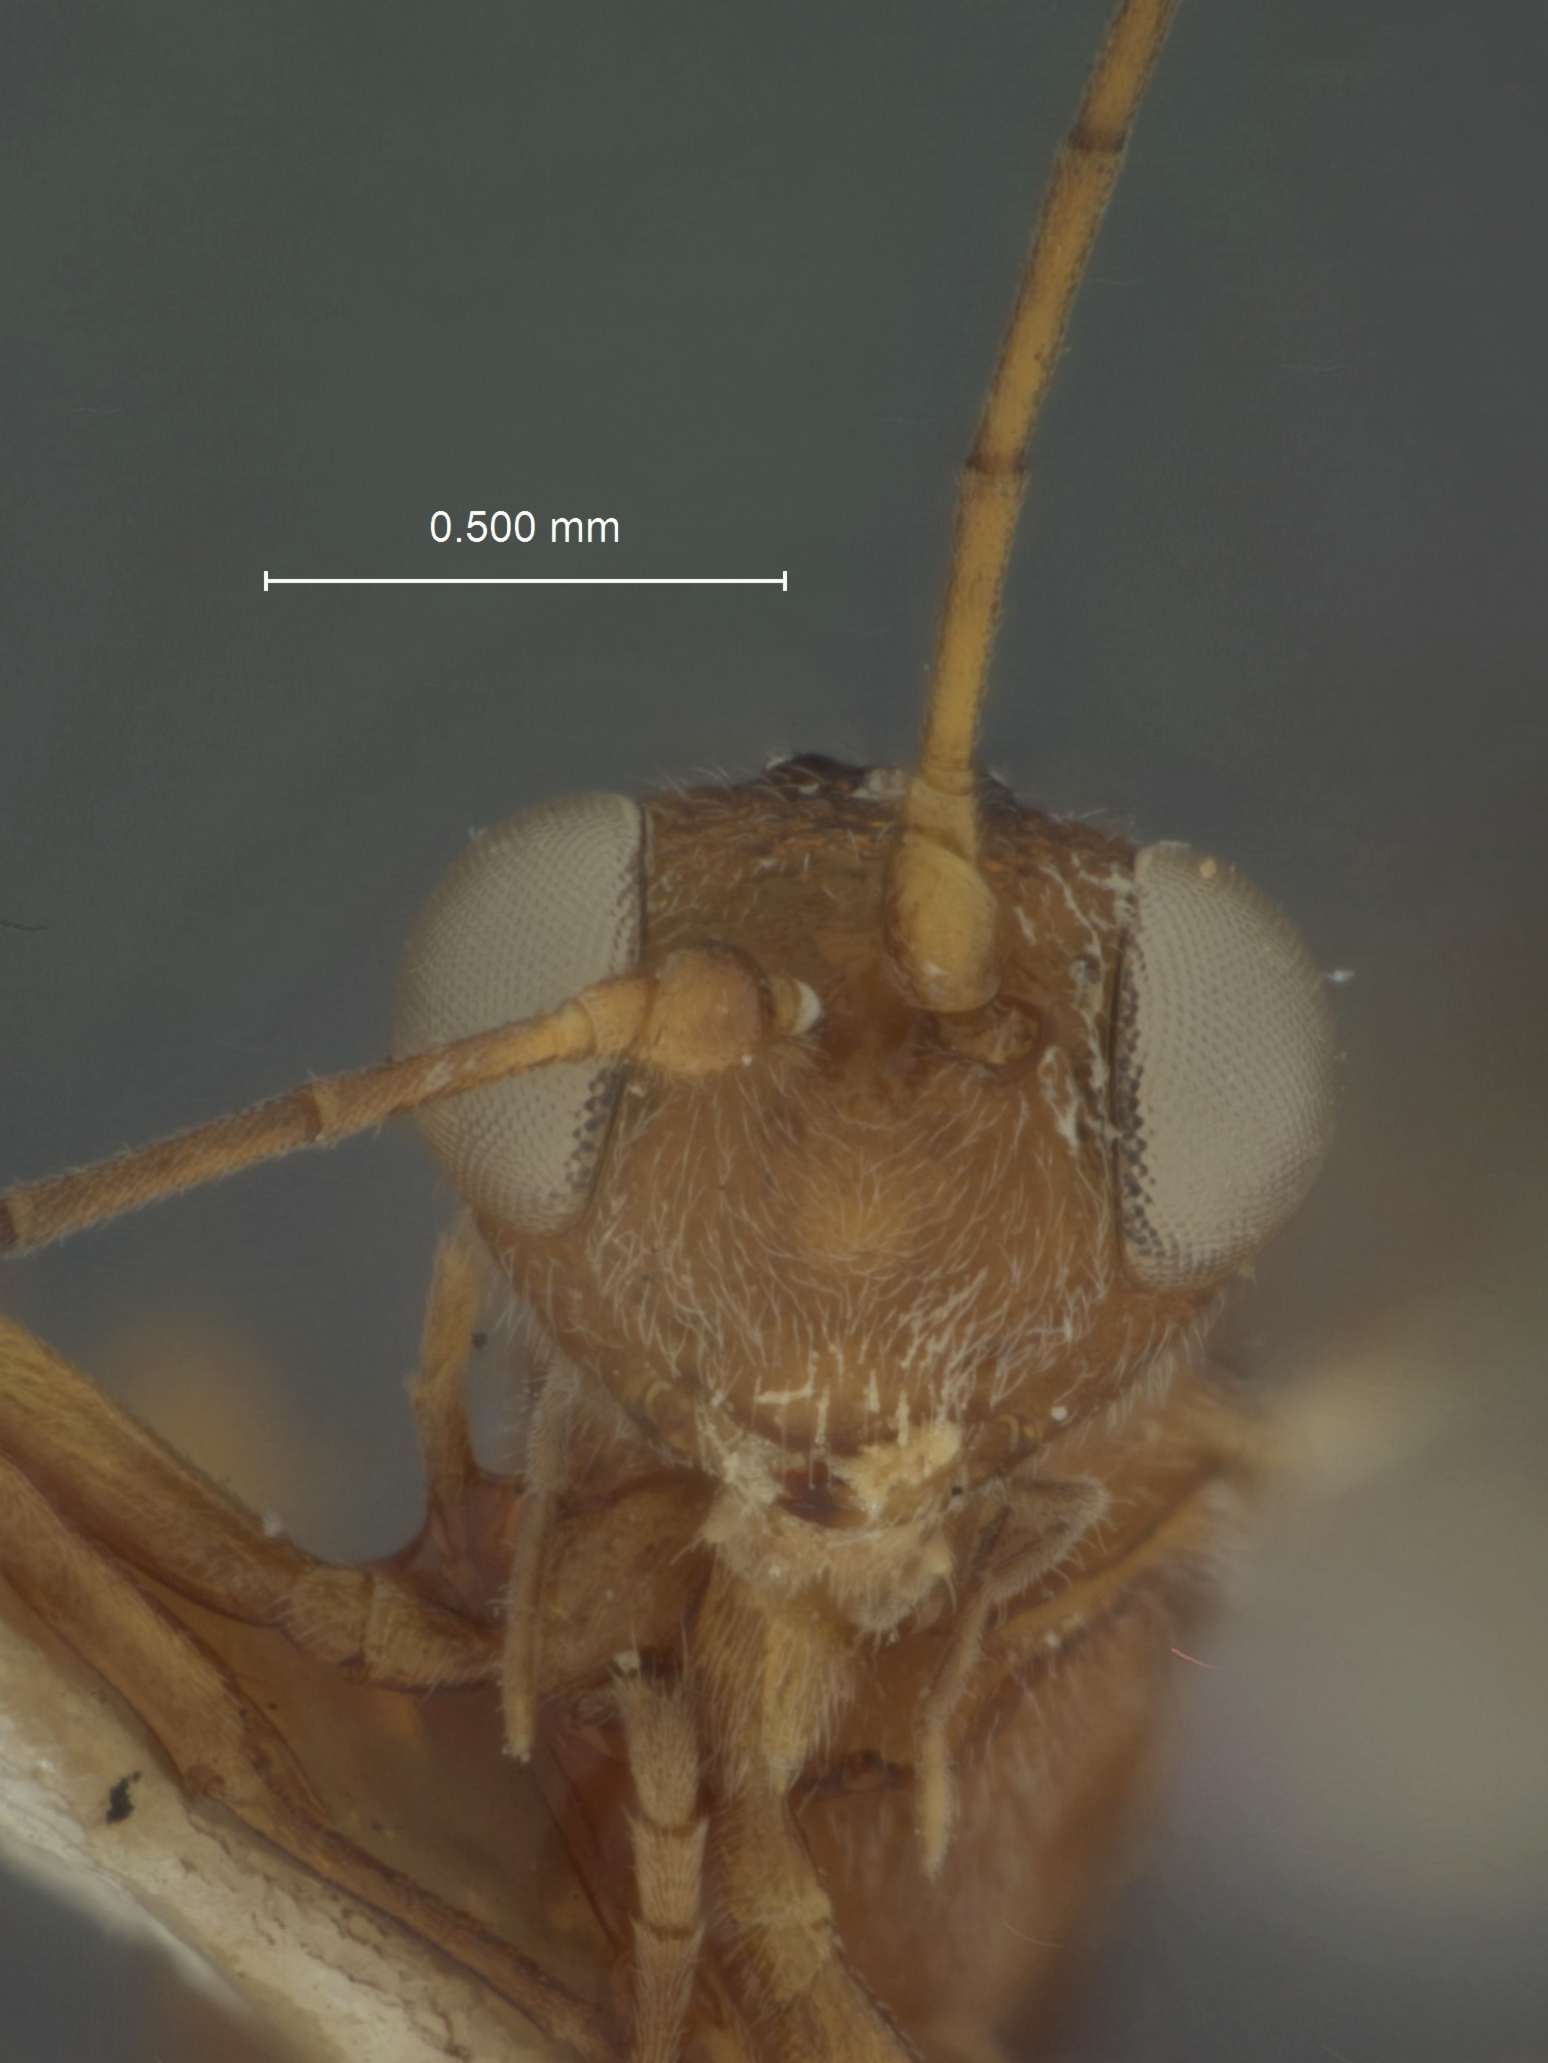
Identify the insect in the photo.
Strepsimallus bicinctus
